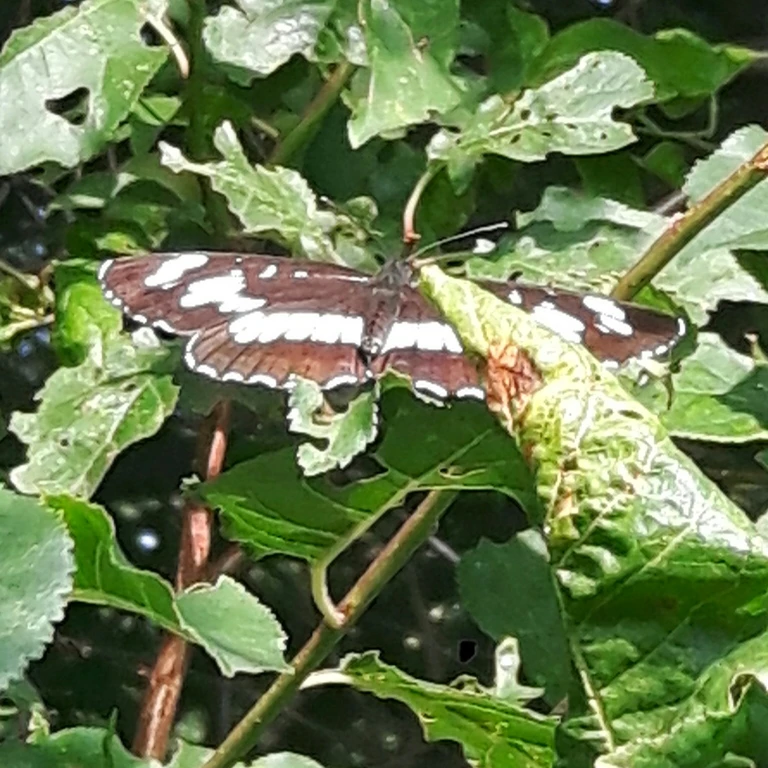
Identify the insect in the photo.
Neptis rivularis
